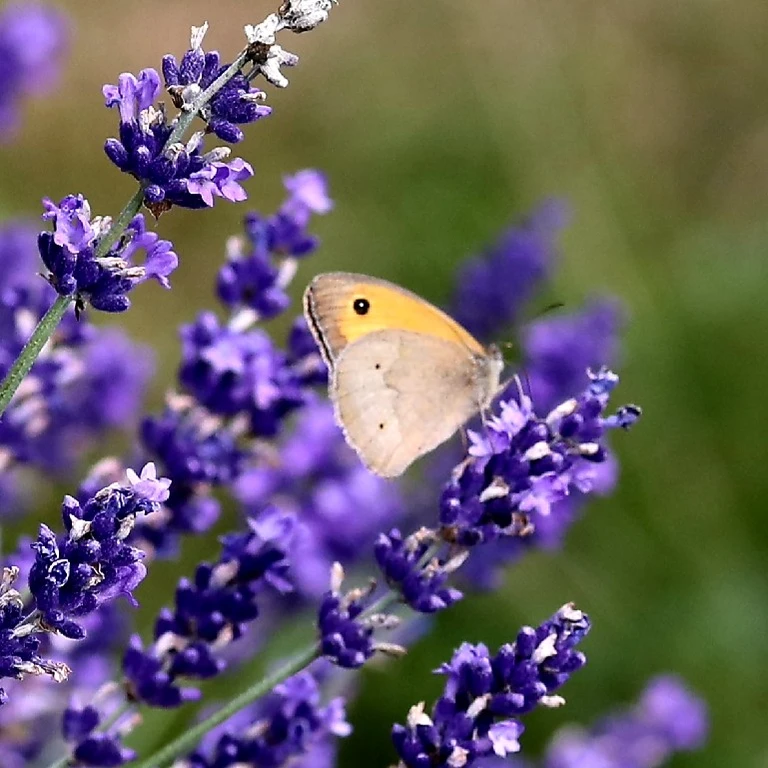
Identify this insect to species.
Maniola jurtina
